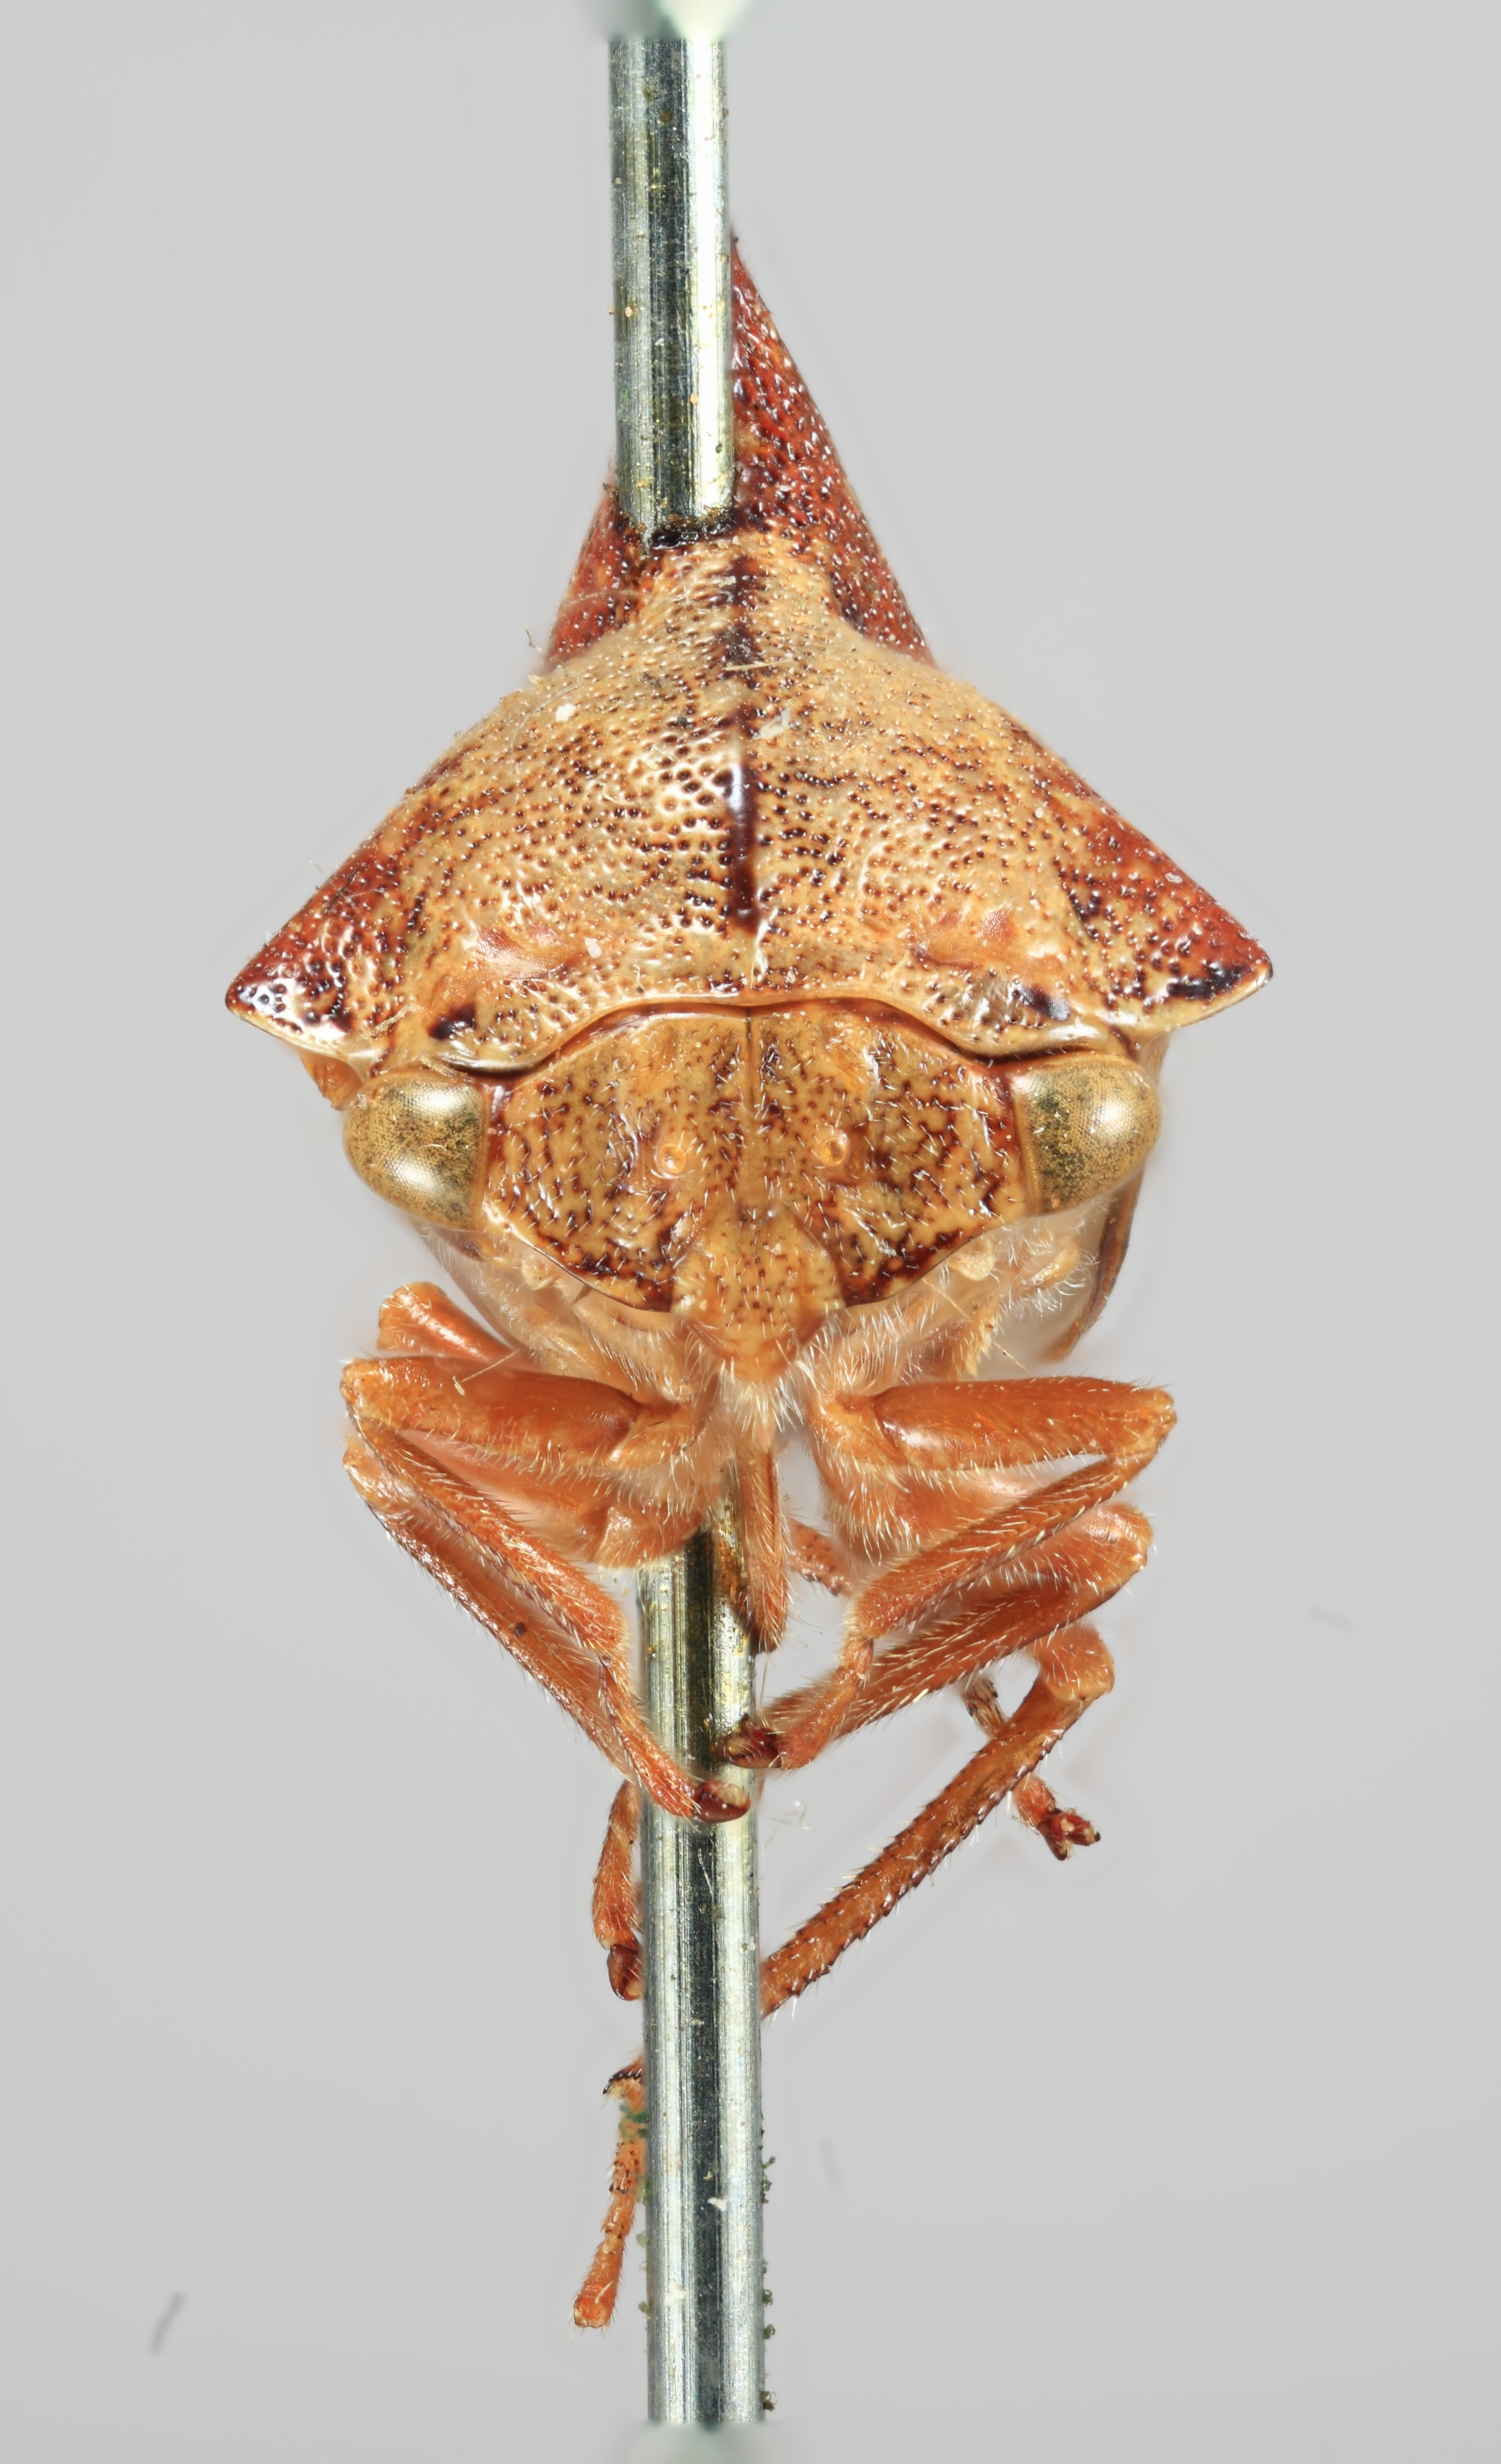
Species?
Heliria rubidella
